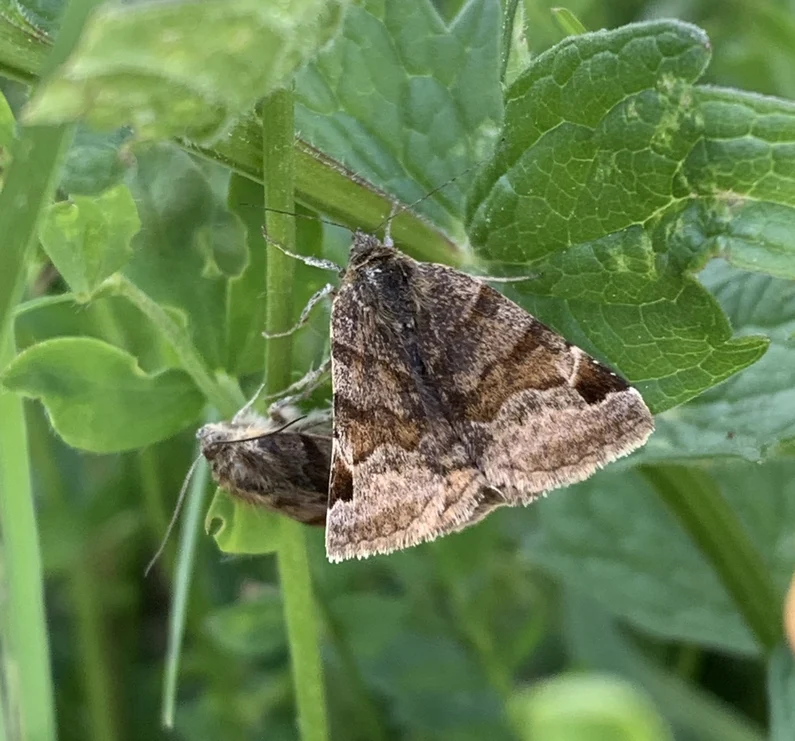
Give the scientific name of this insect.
Euclidia glyphica
